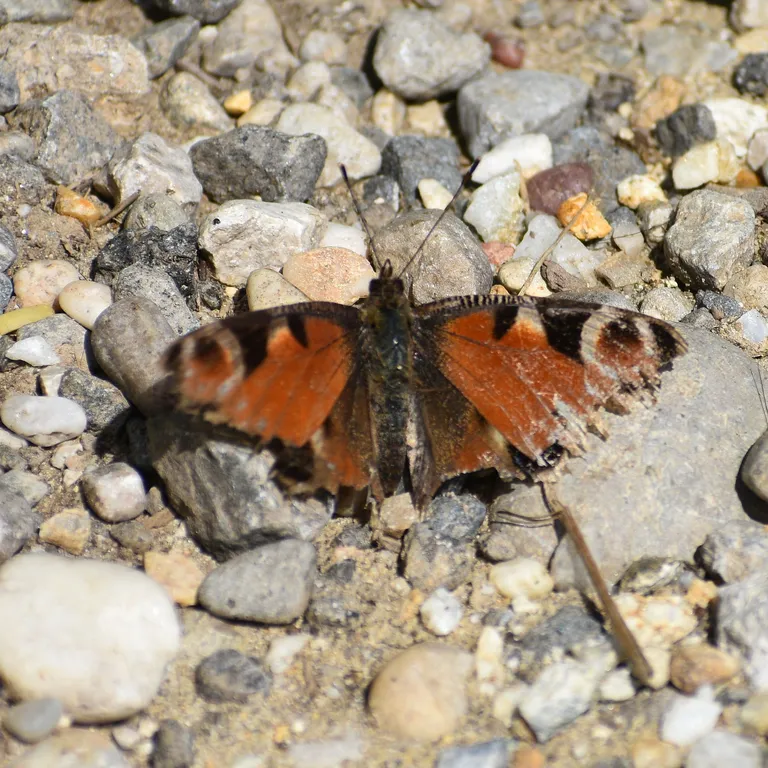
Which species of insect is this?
Aglais io
